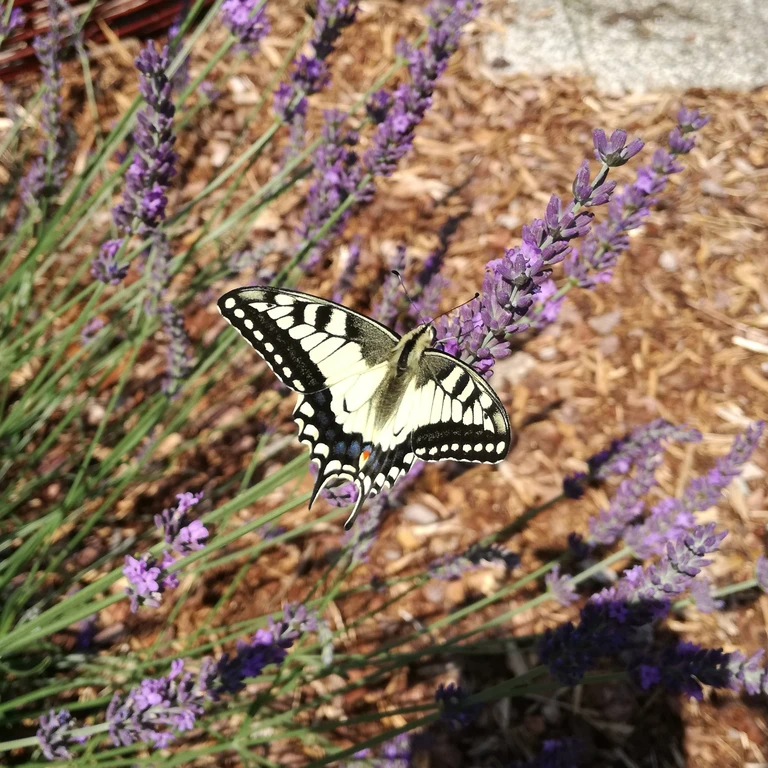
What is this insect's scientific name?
Papilio machaon
